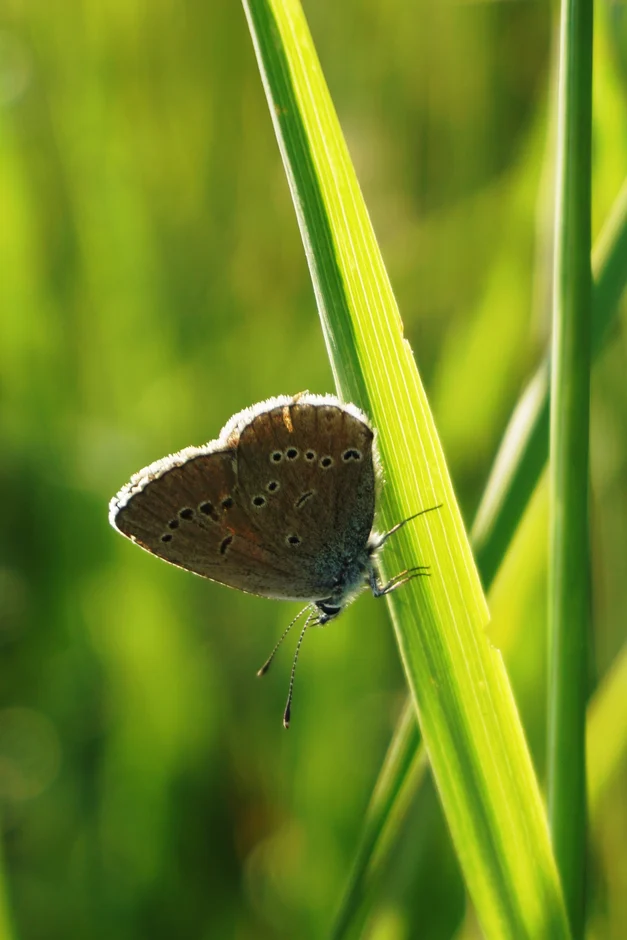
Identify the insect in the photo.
Cyaniris semiargus
